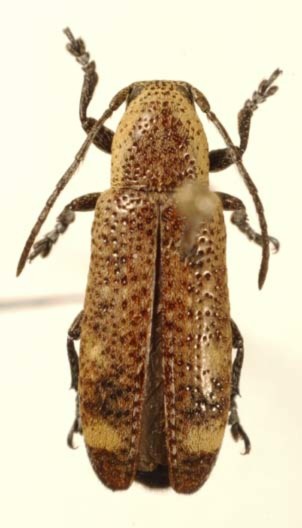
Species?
Adetus inca
